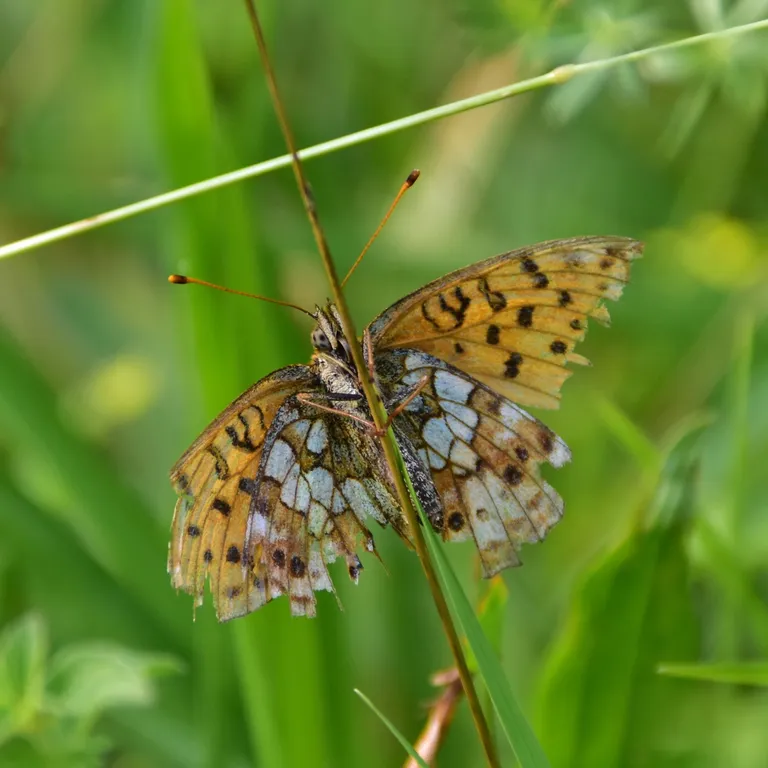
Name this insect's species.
Brenthis ino
